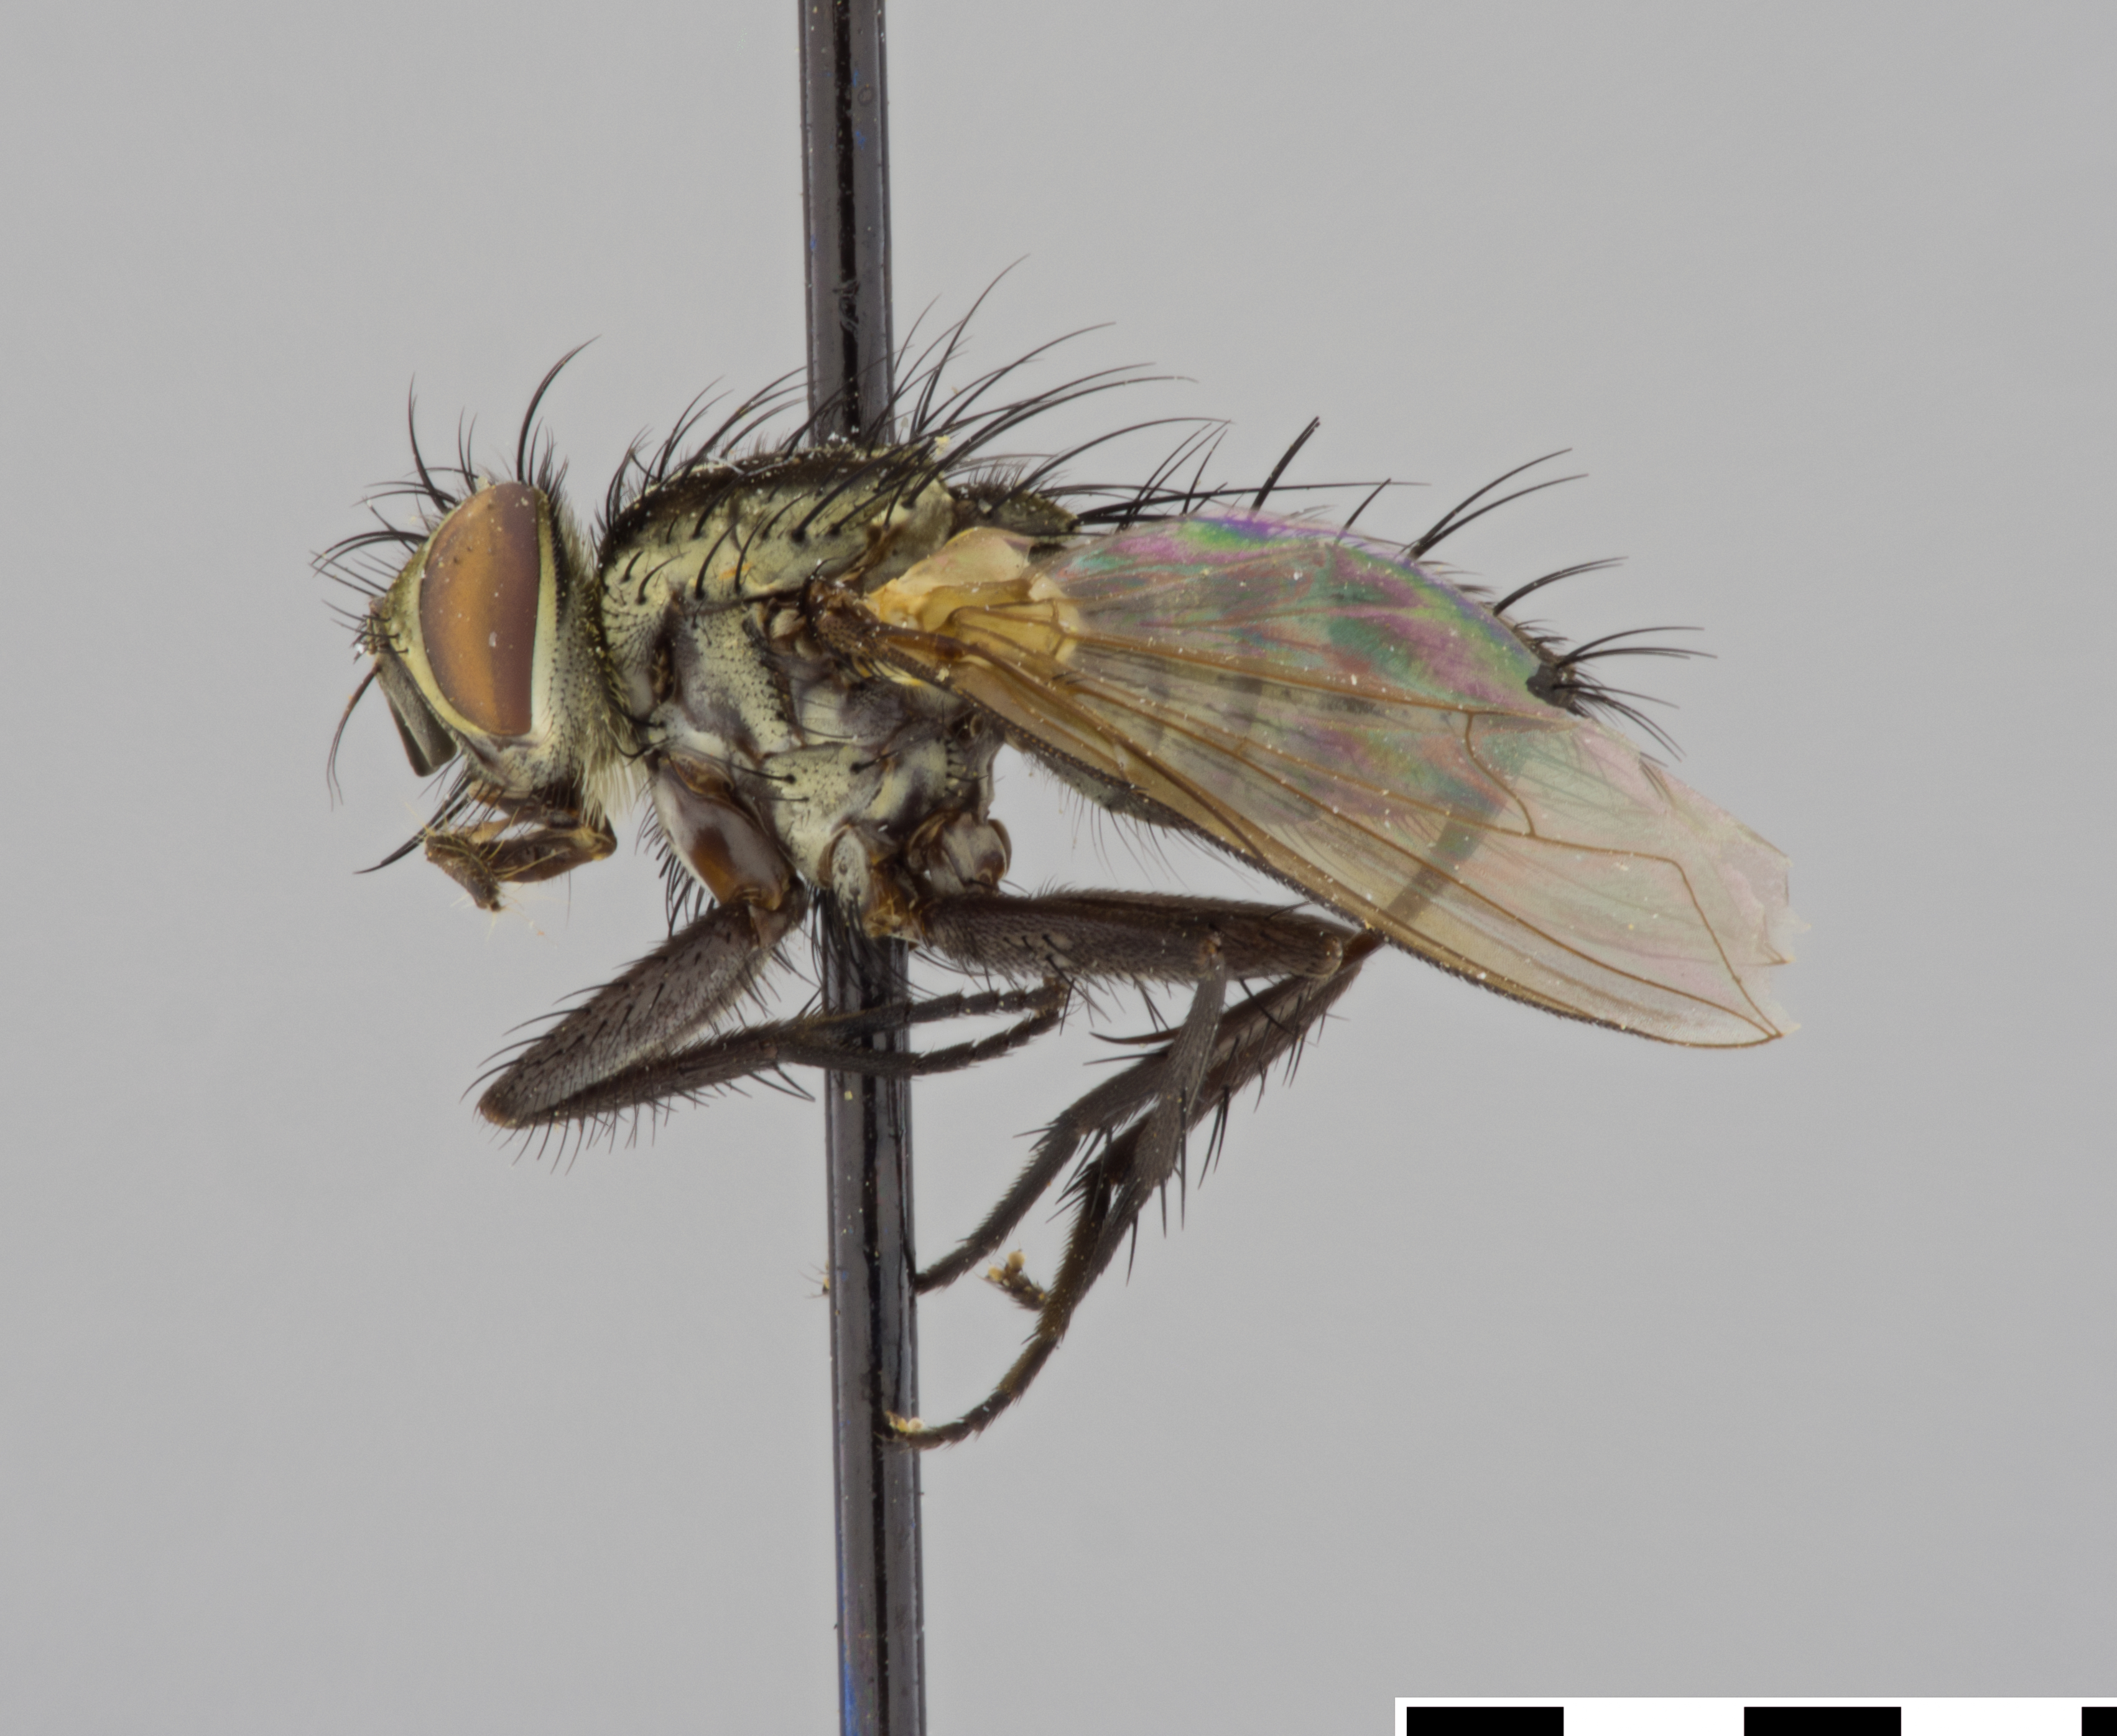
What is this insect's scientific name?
Spathimyia ferox
